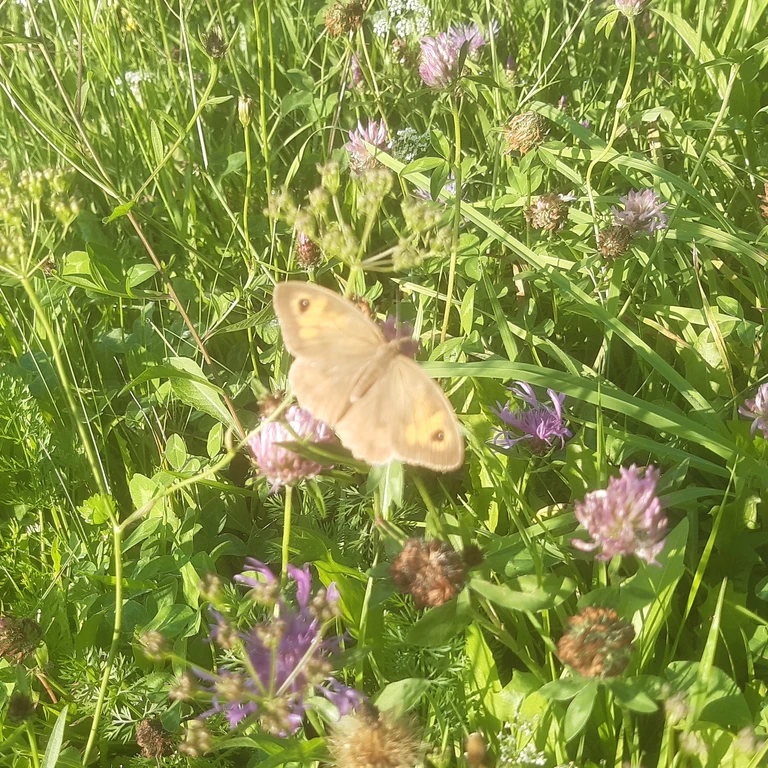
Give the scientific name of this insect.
Maniola jurtina
